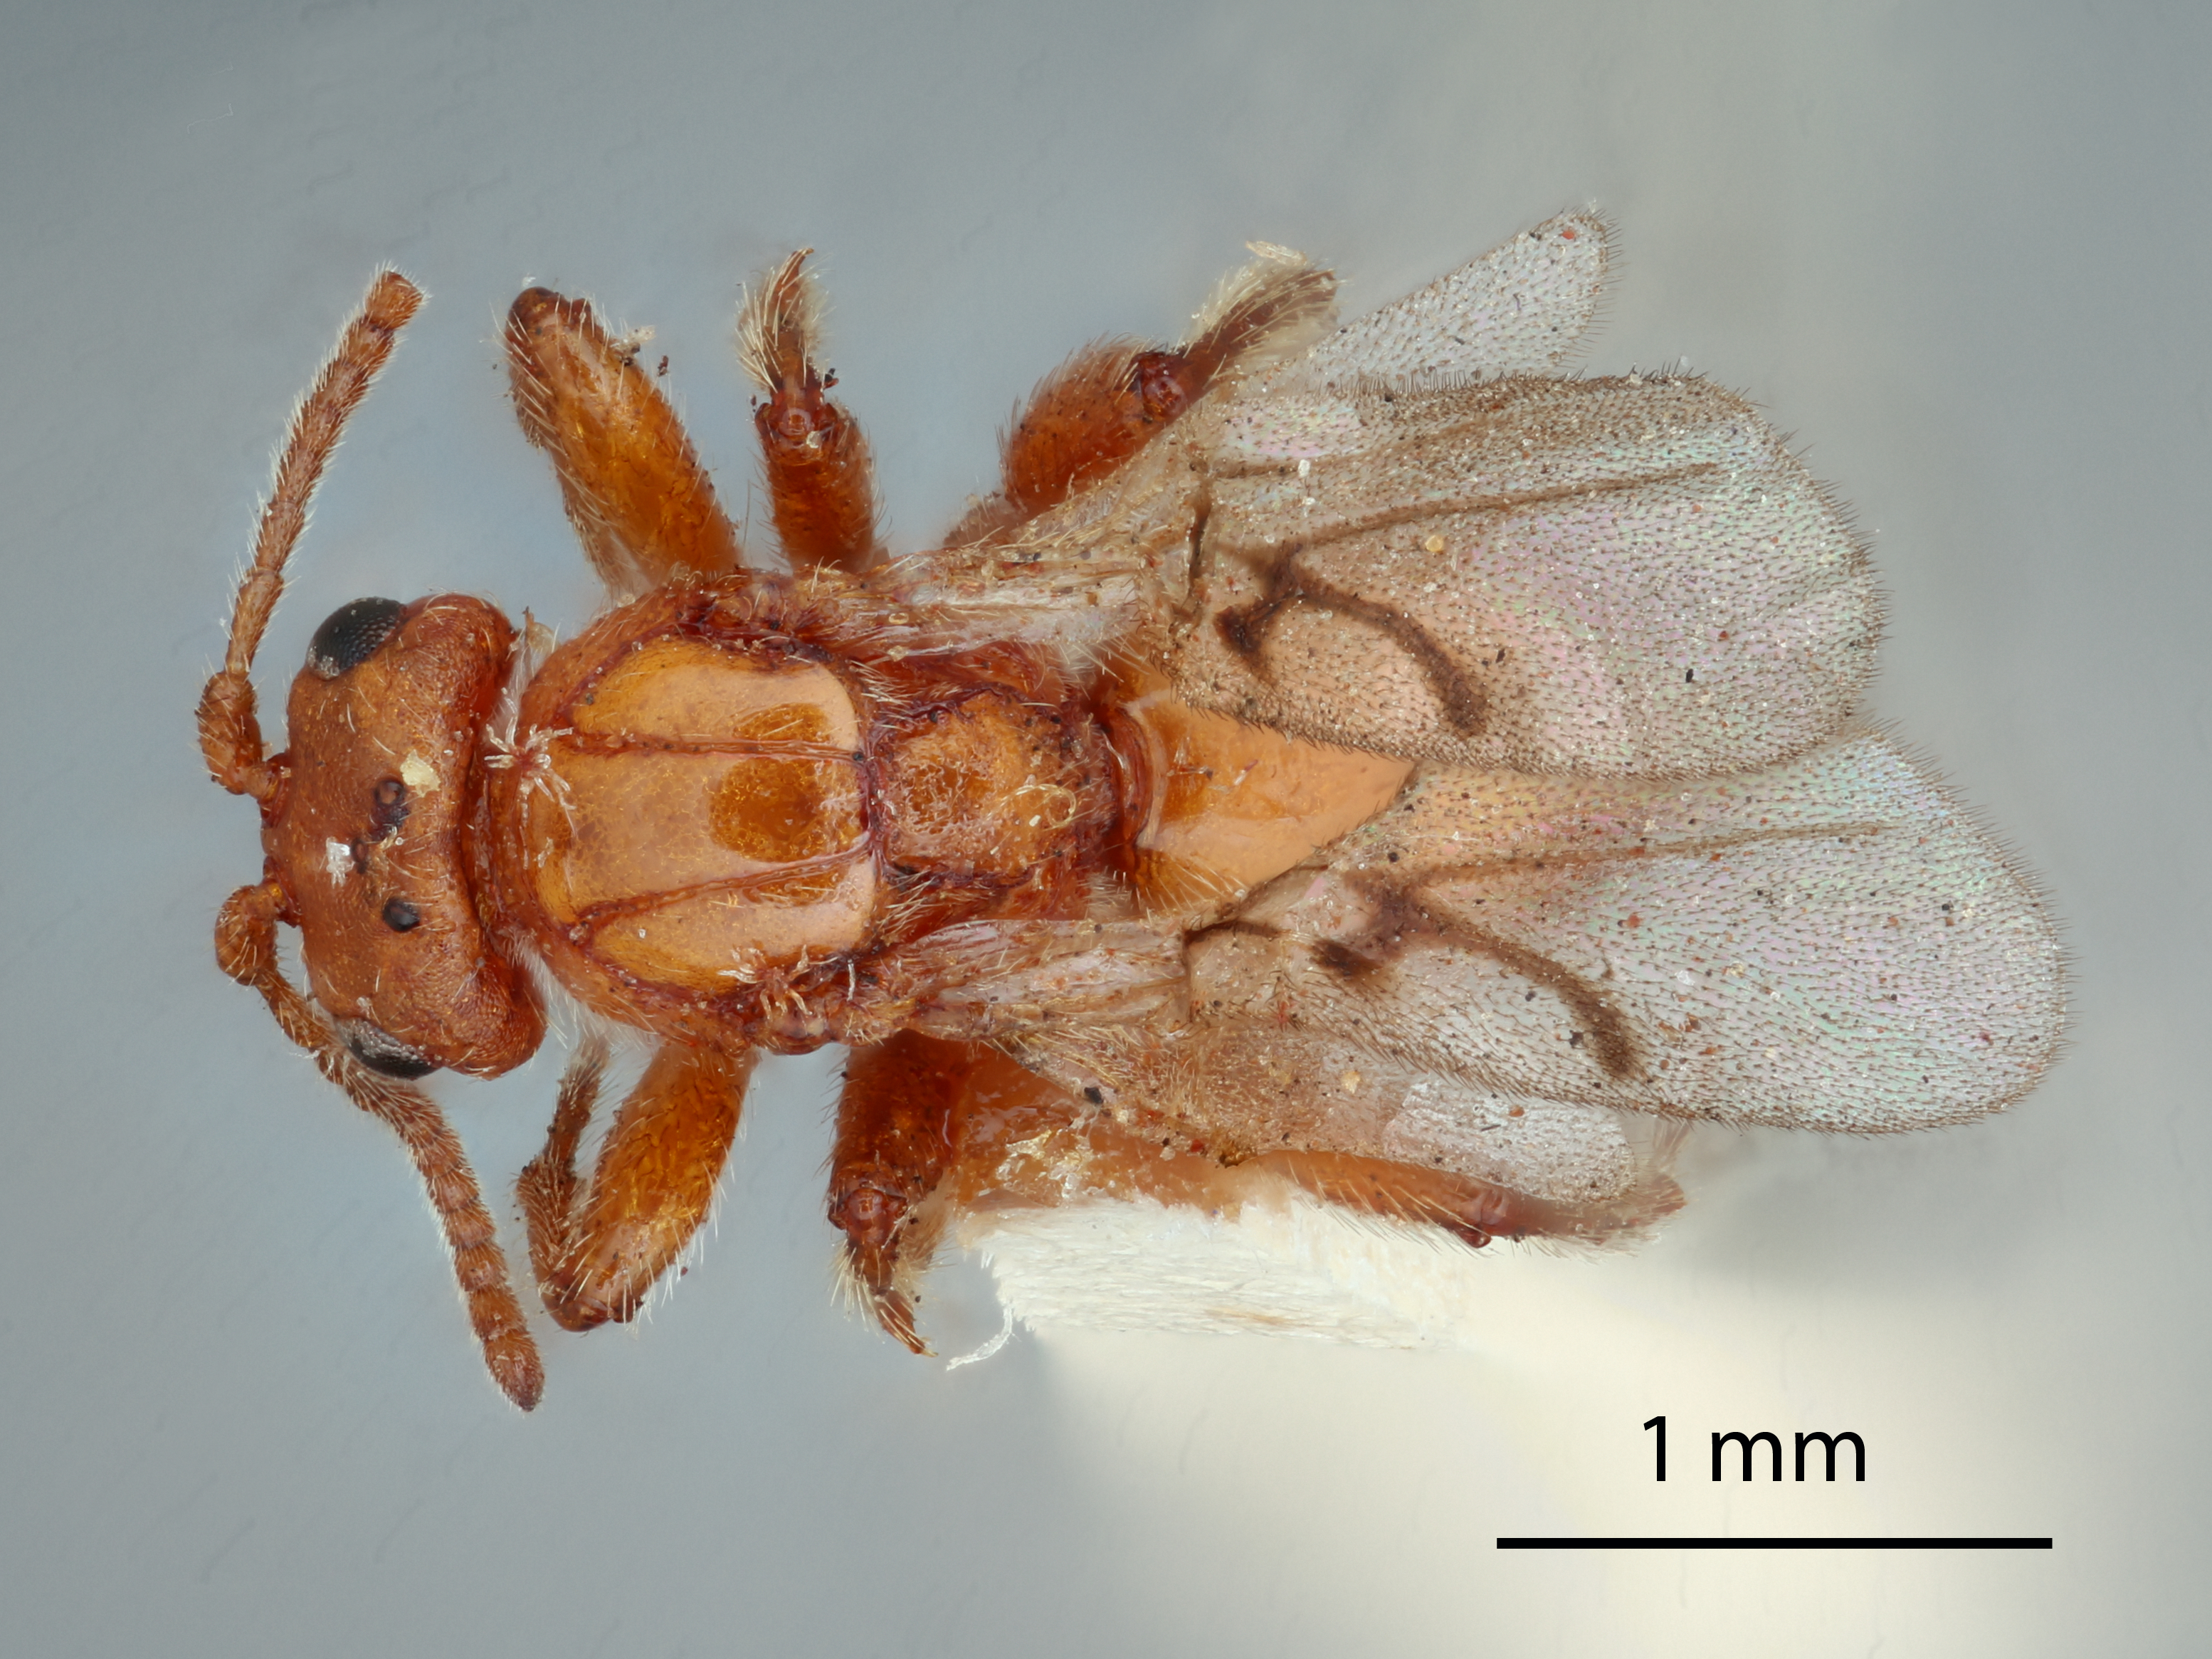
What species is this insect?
Belonocnema fossoria
